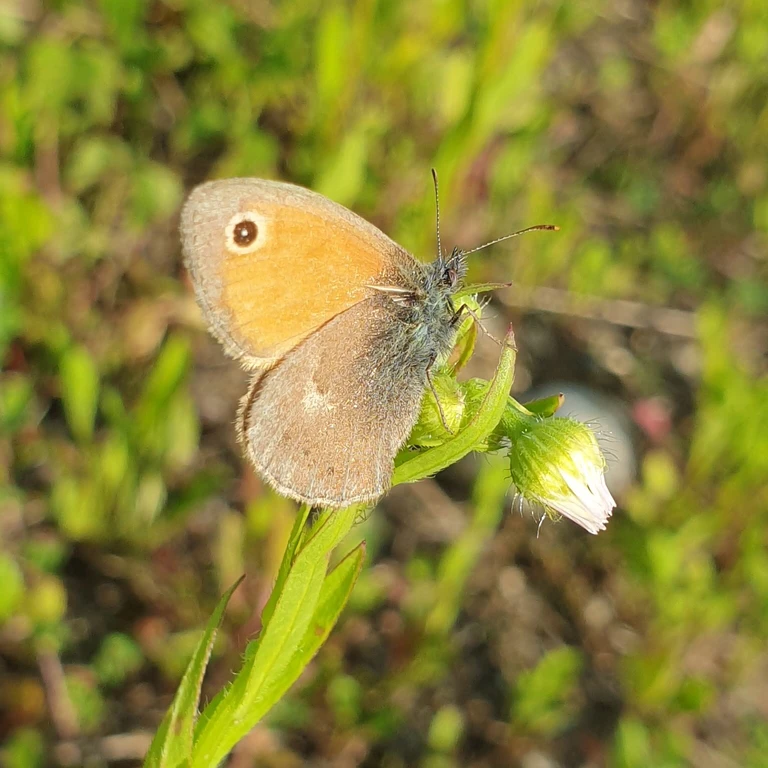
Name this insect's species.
Coenonympha pamphilus
